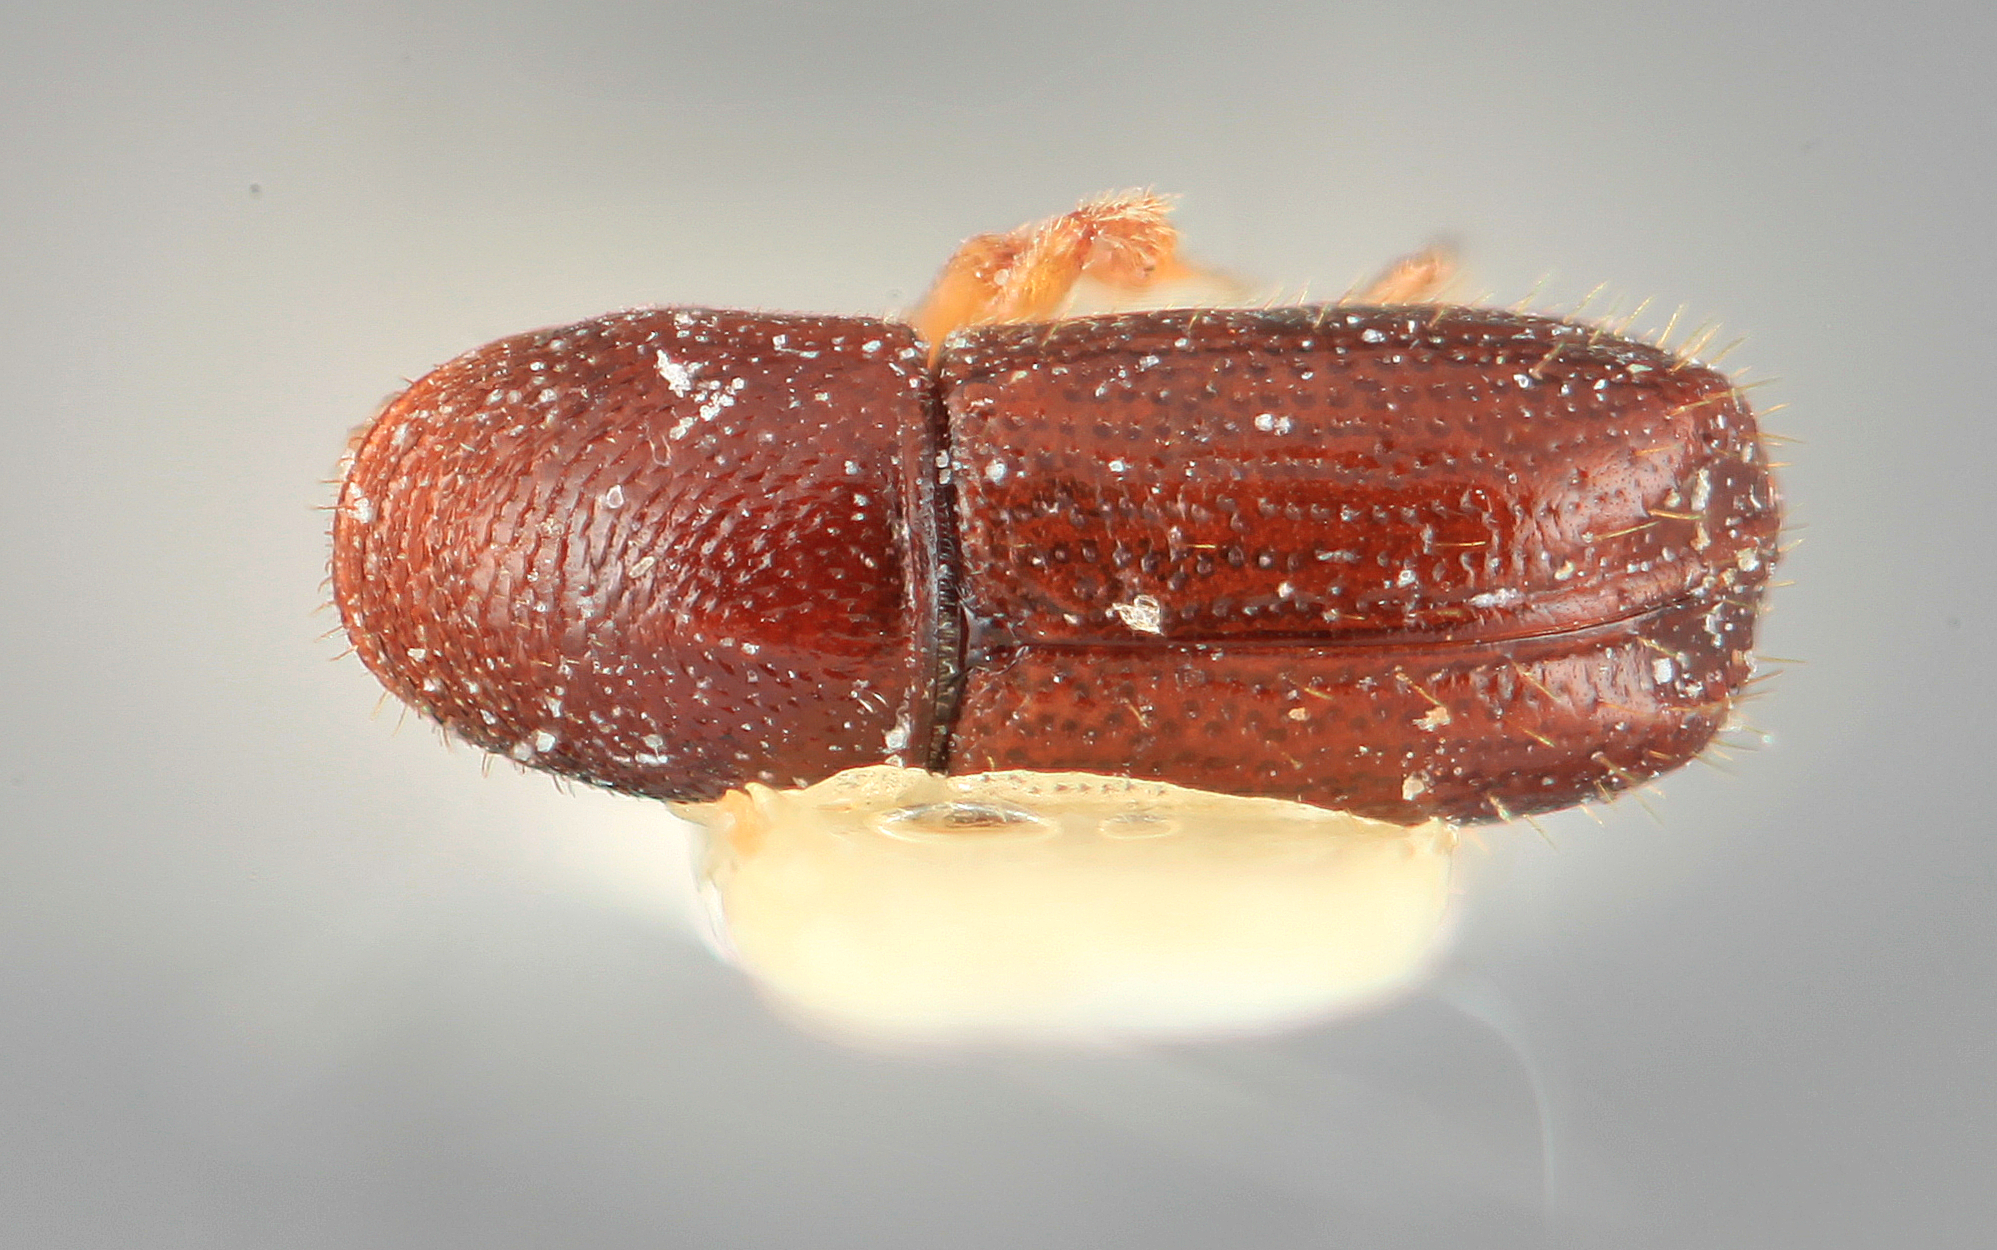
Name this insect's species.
Araptus gloriosus
